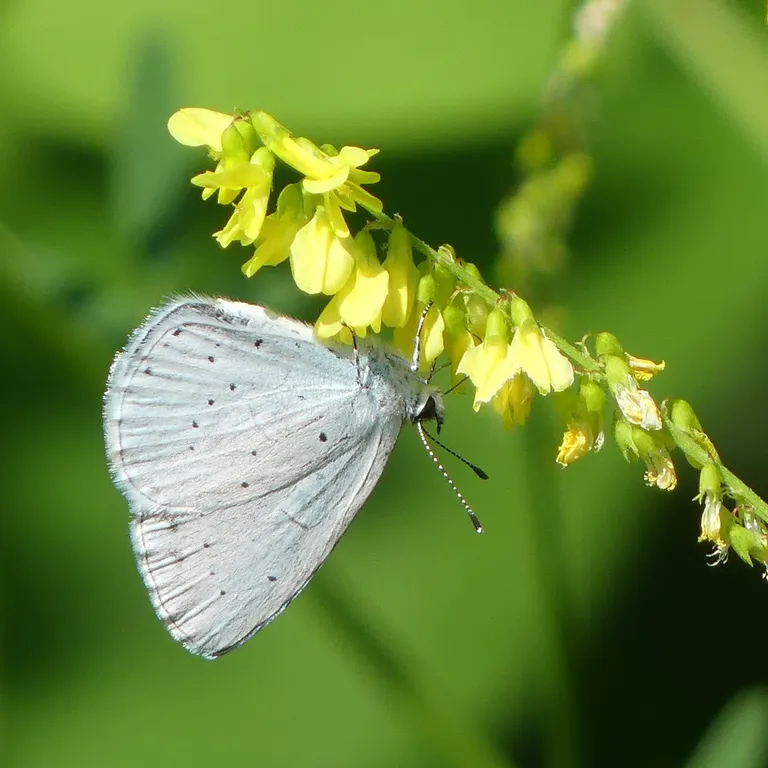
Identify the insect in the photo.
Celastrina argiolus
